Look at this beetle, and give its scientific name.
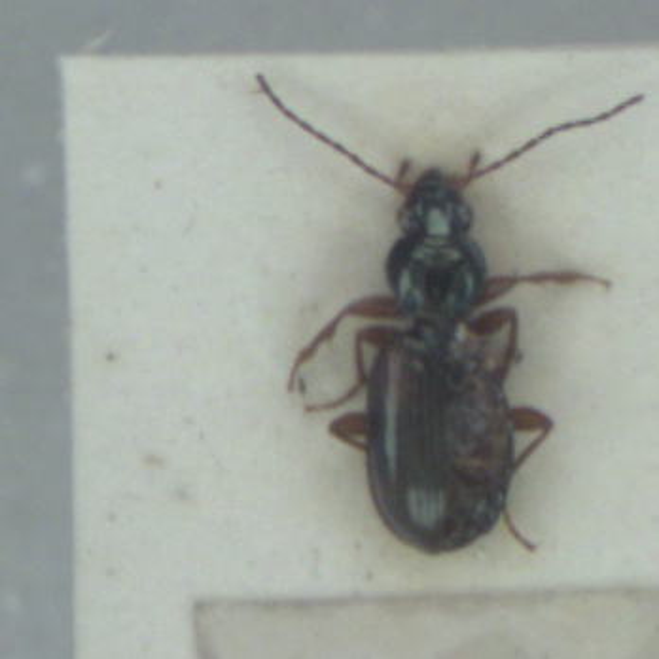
Bembidion tetracolum
